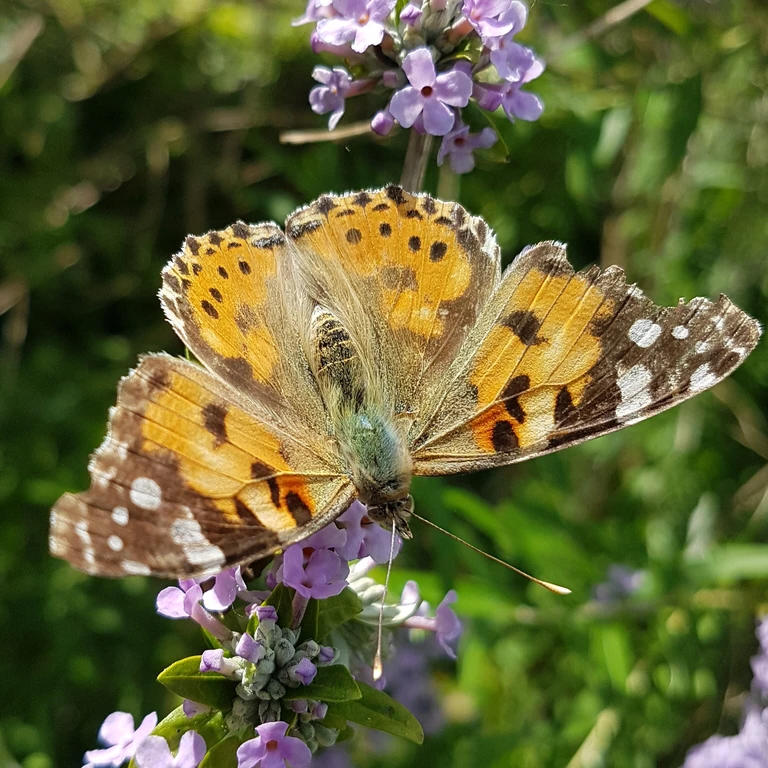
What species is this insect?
Vanessa cardui
